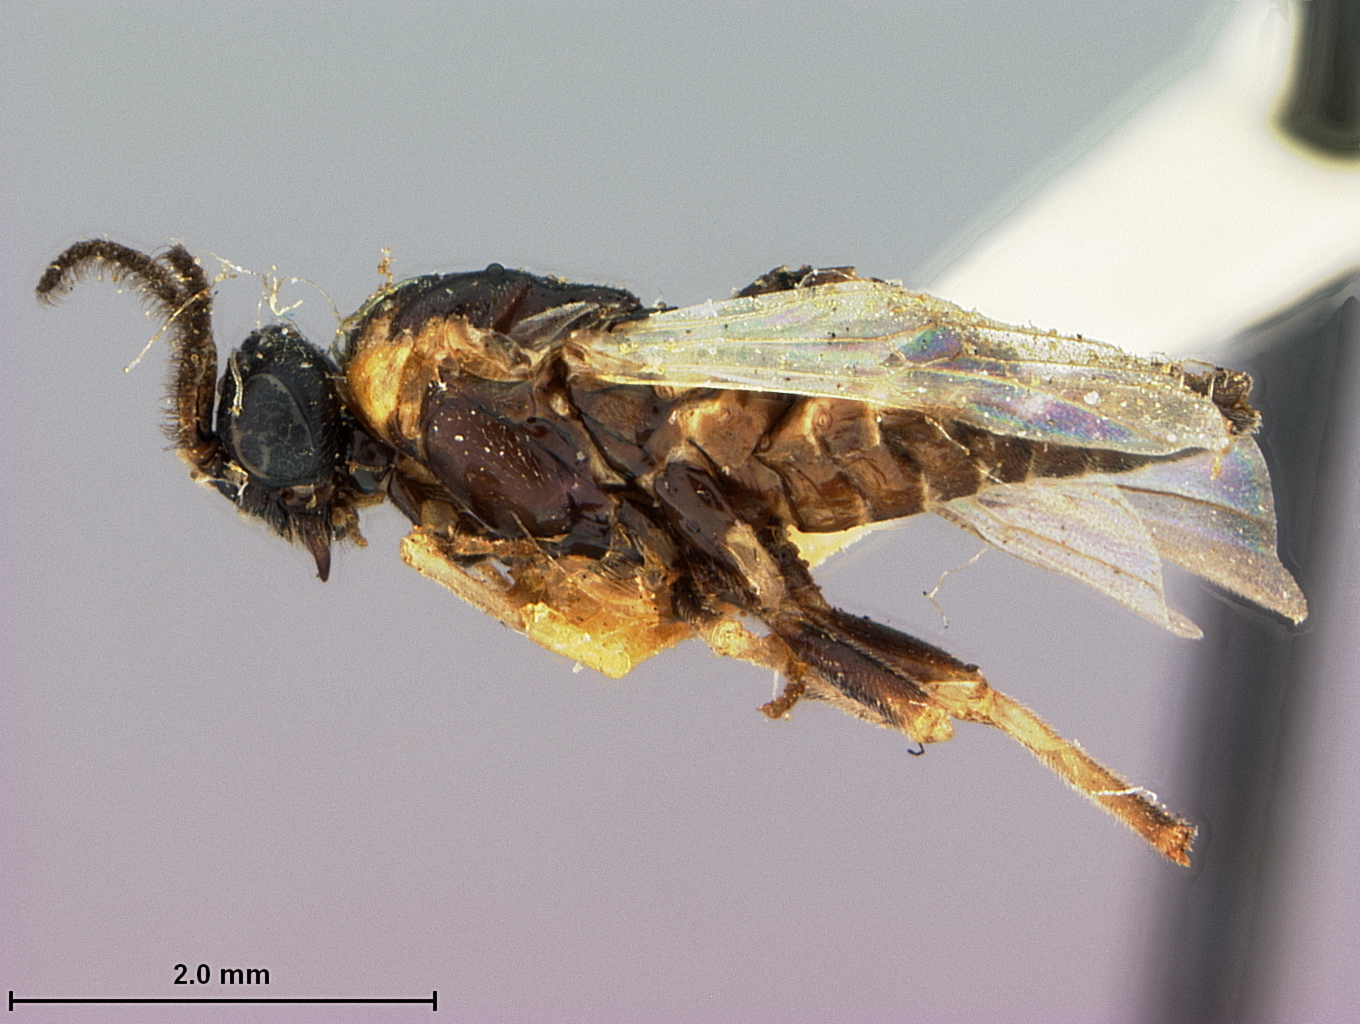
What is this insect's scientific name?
Schizocerus sericeformis
